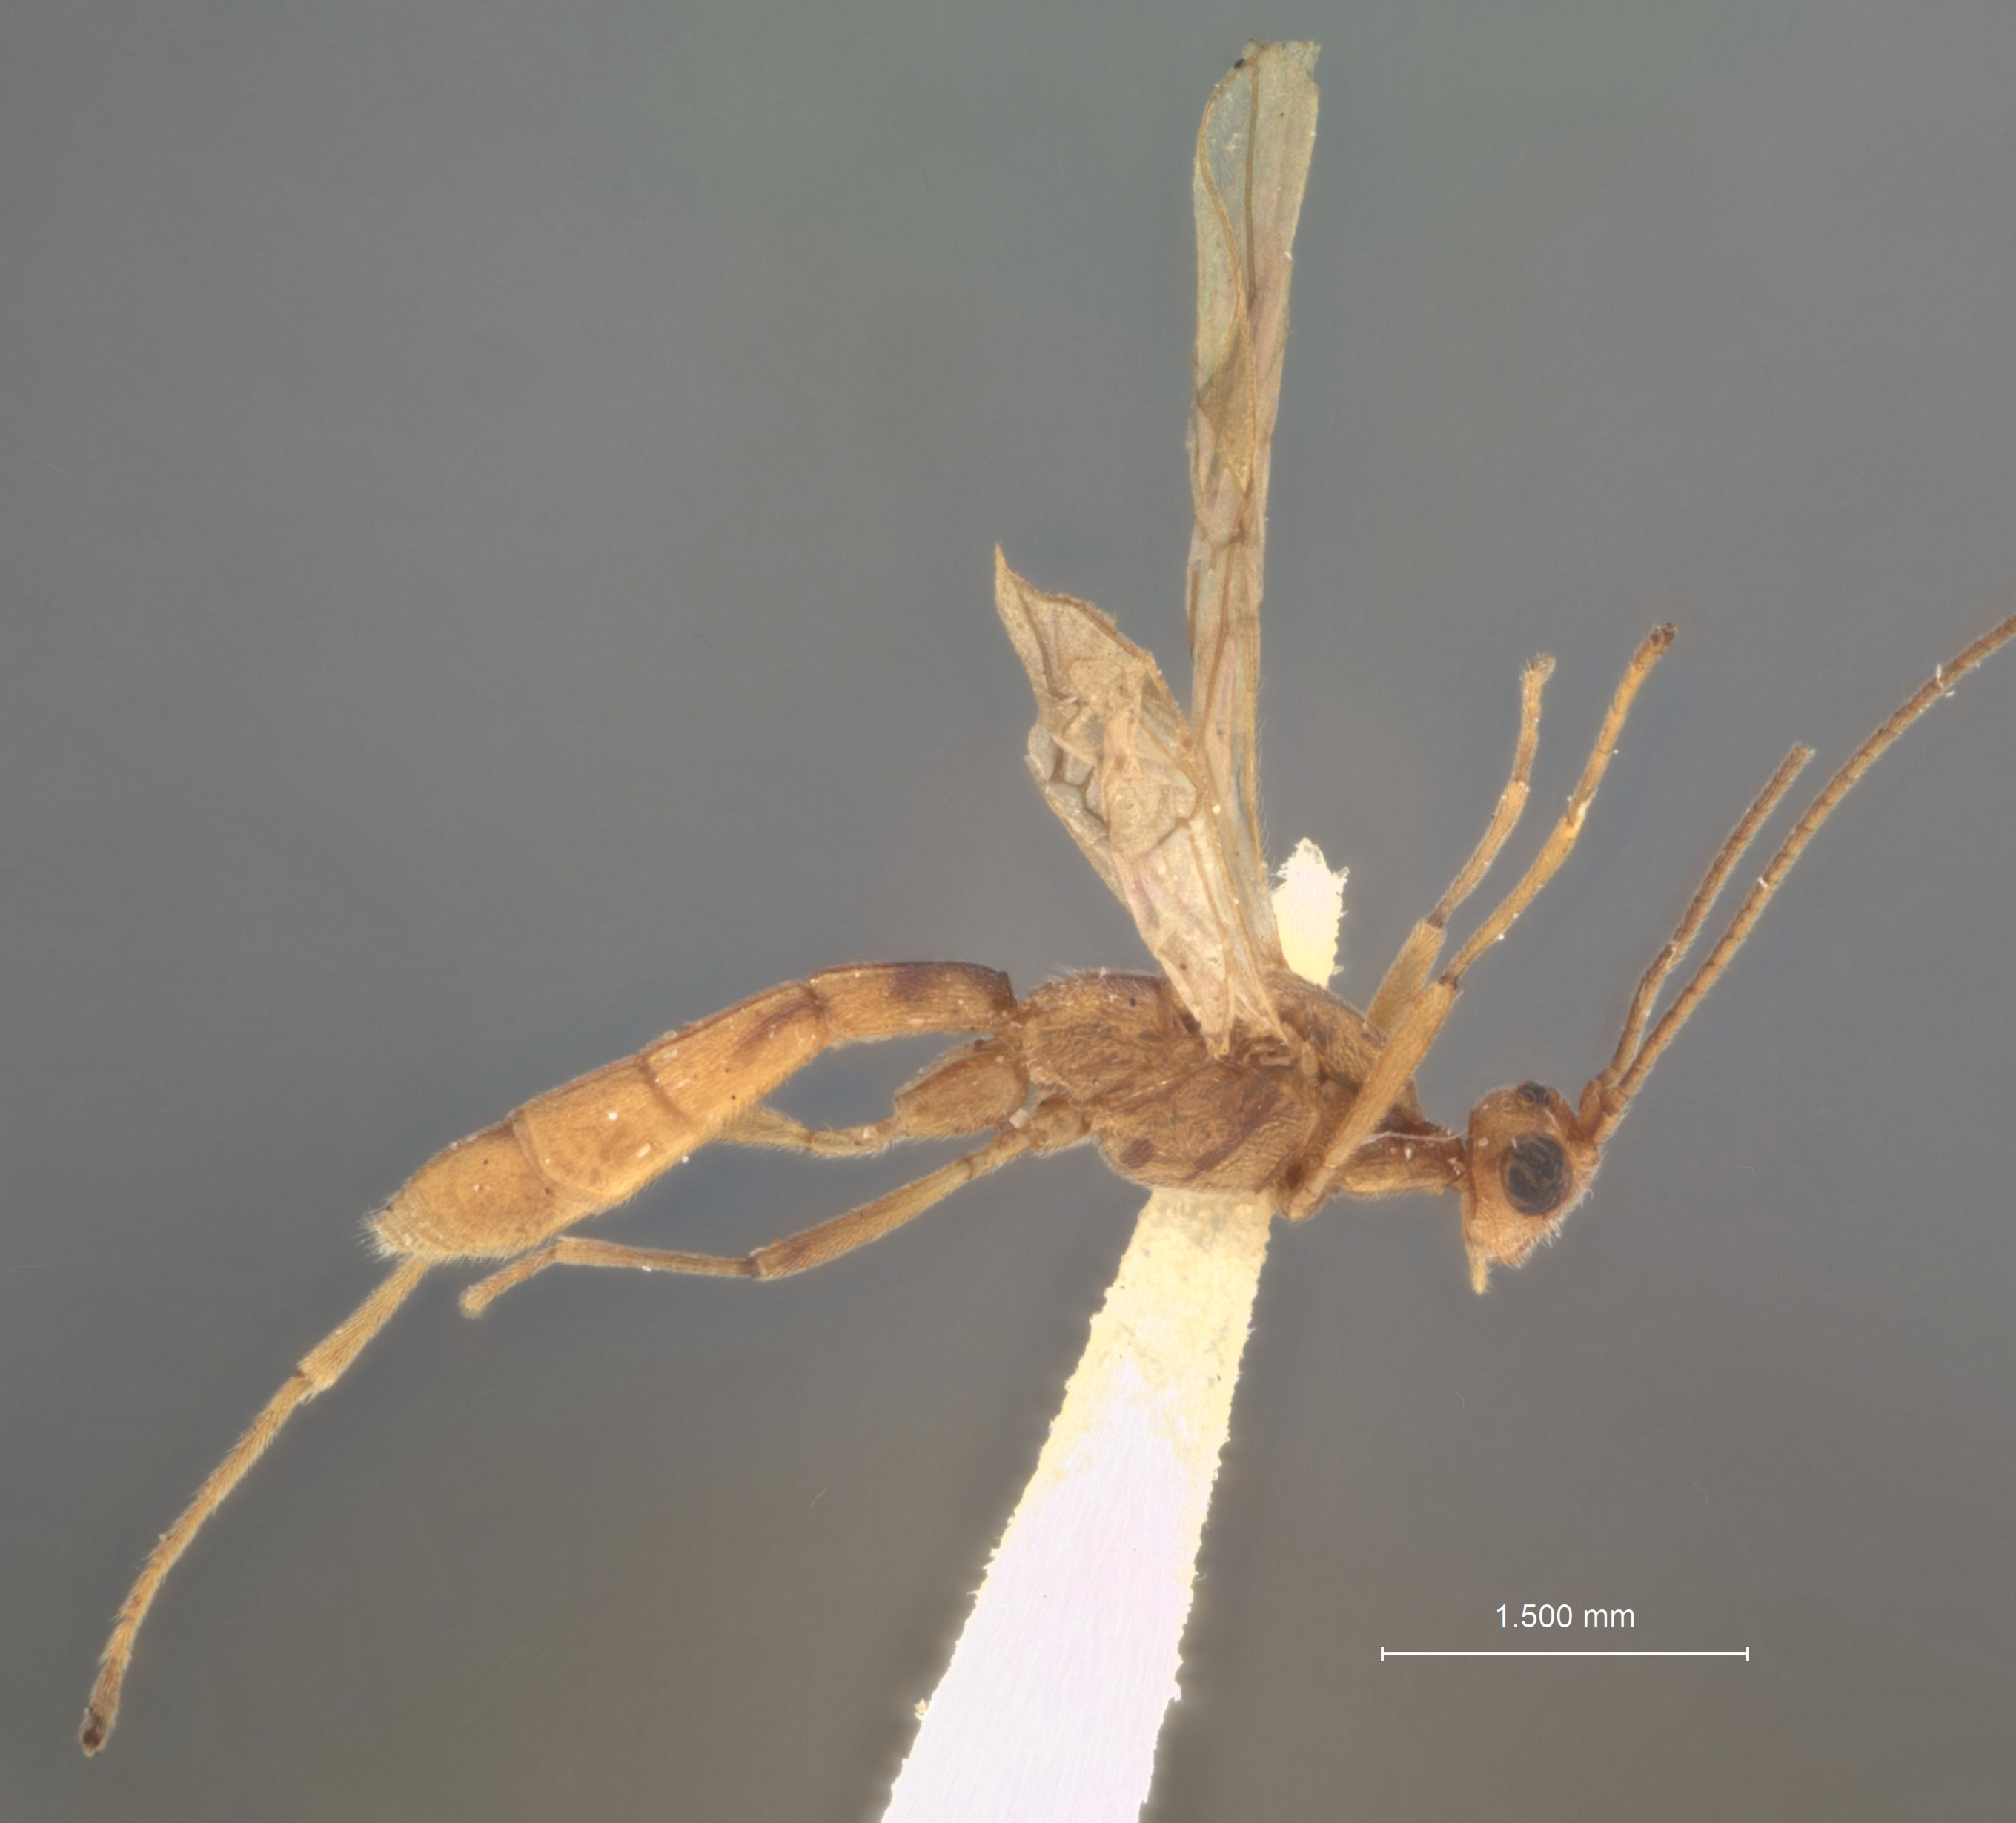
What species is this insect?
Rogas naranges
